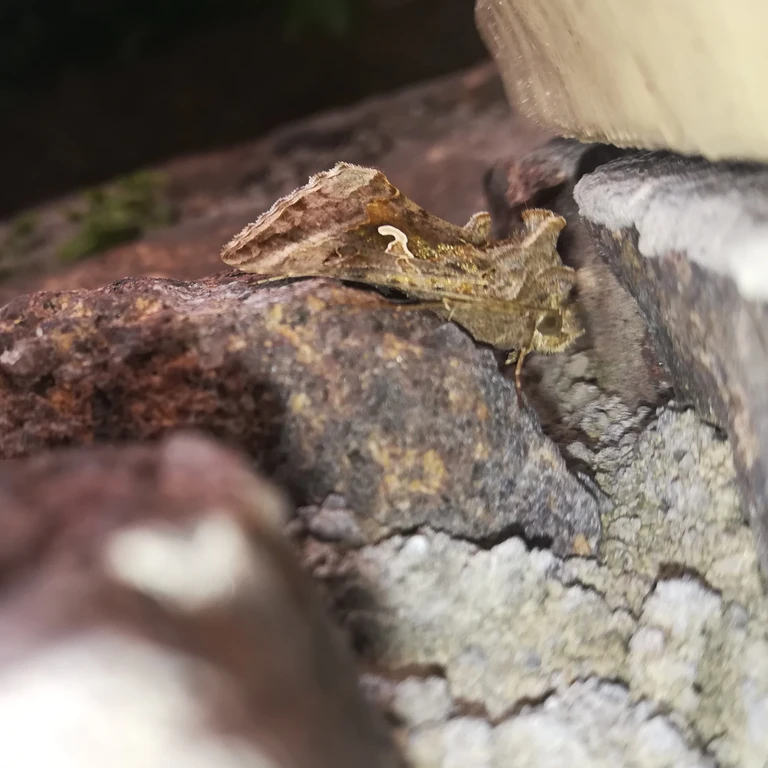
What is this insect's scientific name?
Autographa gamma
